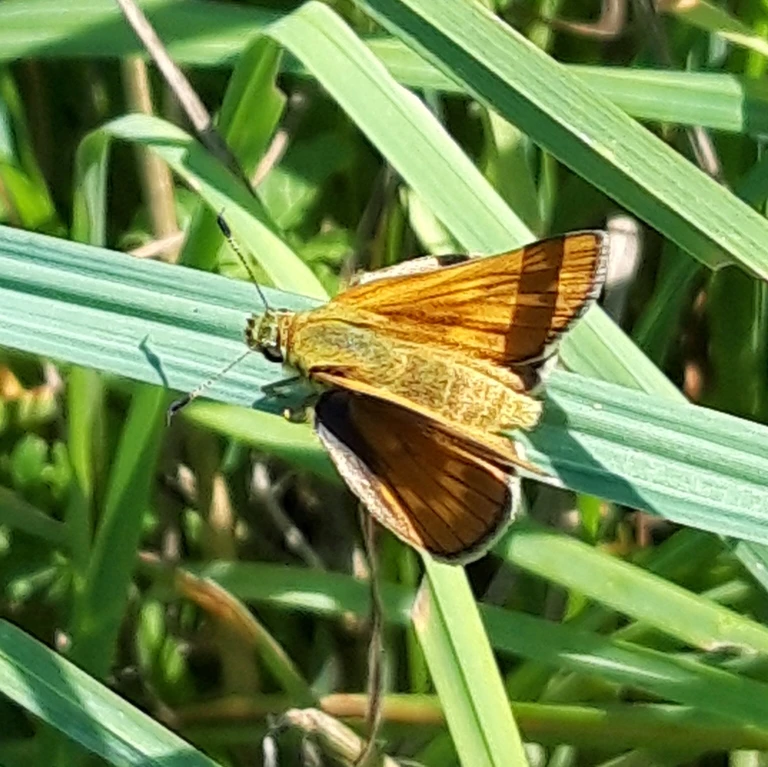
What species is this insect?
Ochlodes sylvanus (also Ochlodes venata)
